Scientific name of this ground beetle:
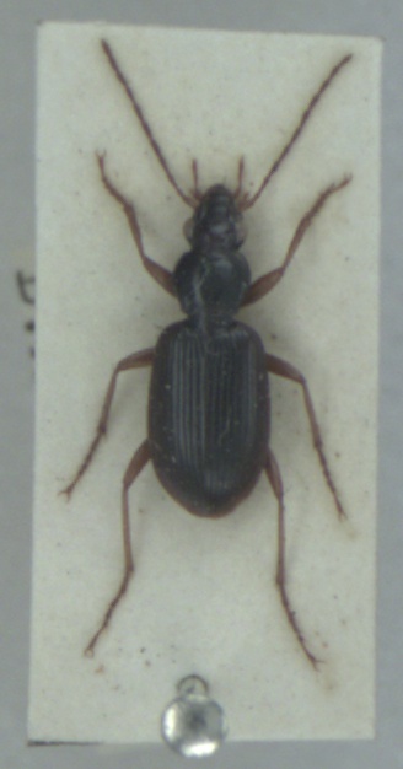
Paranchus albipes
